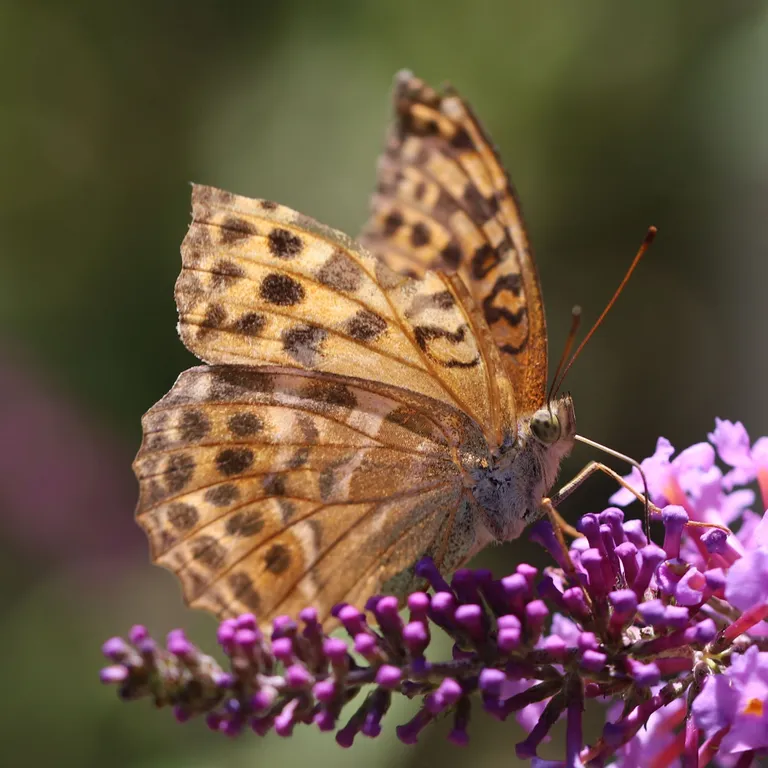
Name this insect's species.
Argynnis paphia
